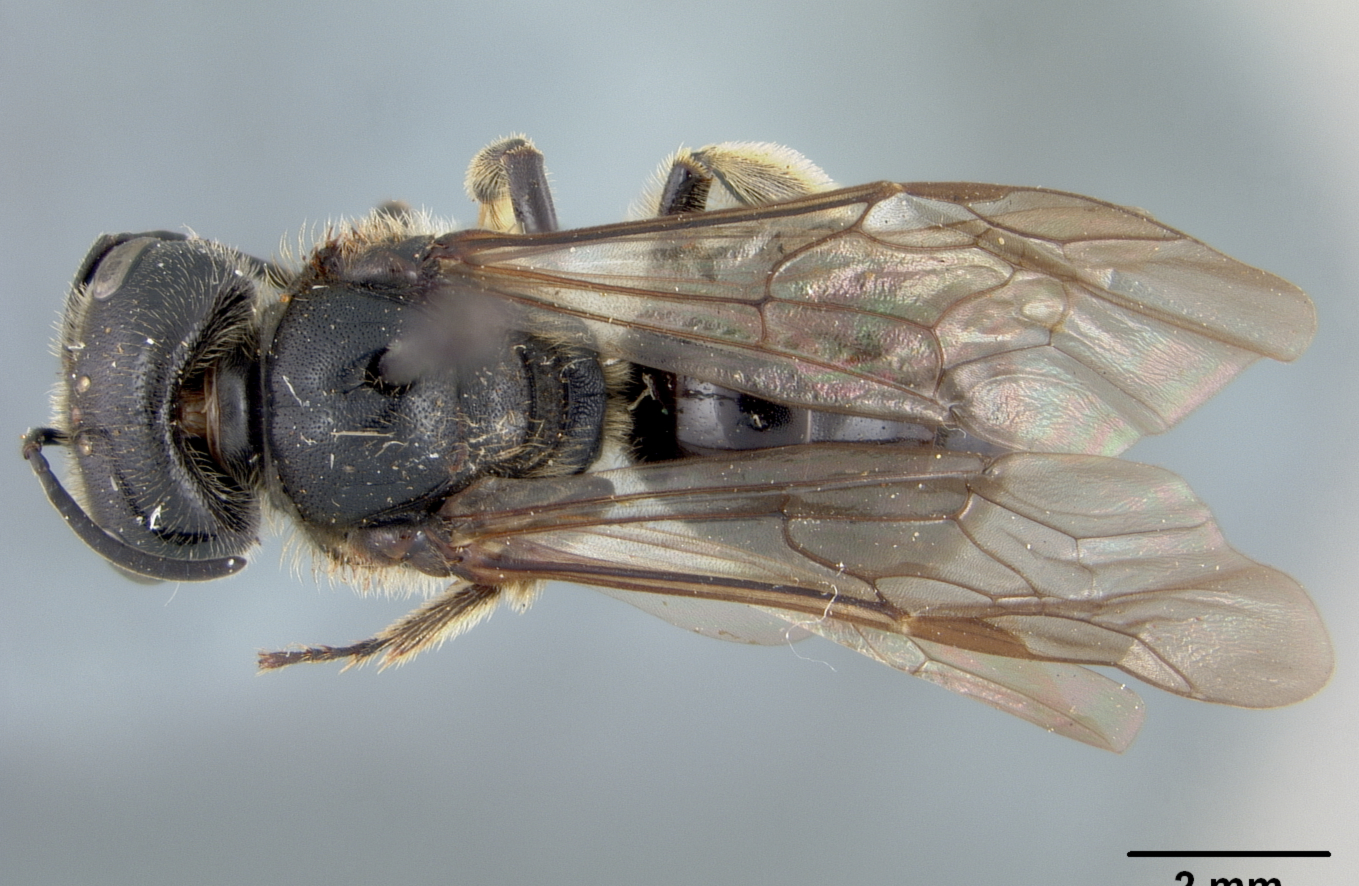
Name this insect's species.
Acanthalictus griseipennis
